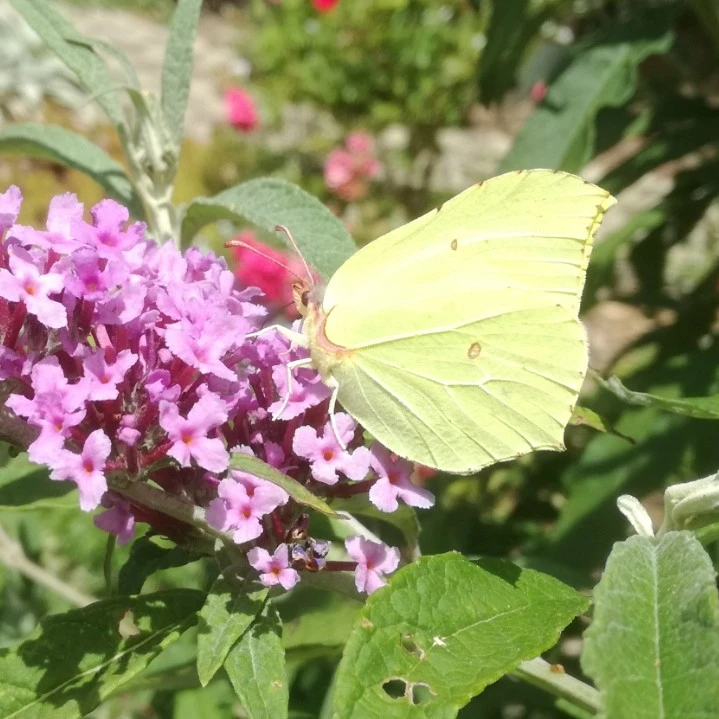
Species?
Gonepteryx rhamni
